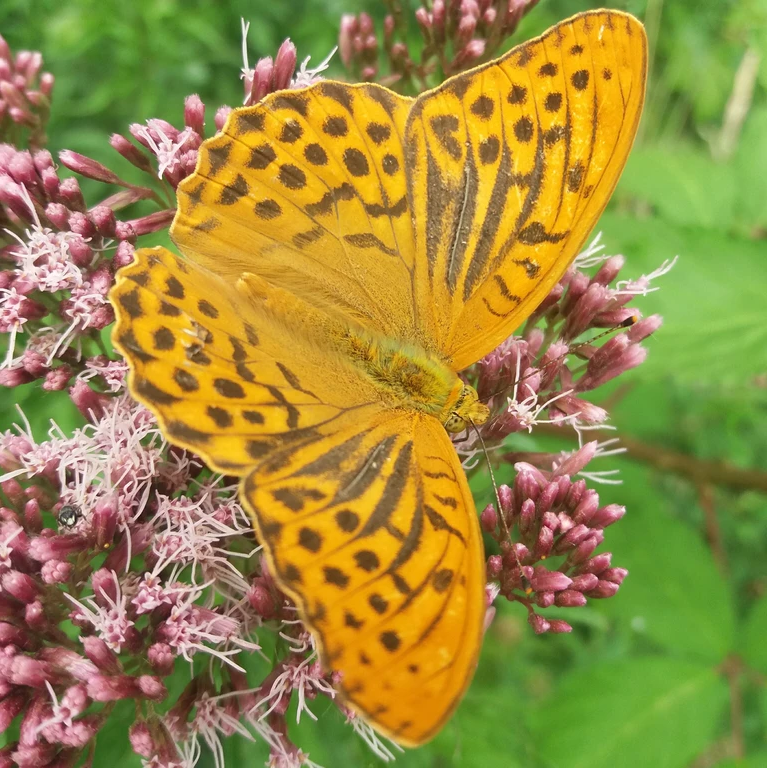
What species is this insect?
Argynnis paphia
